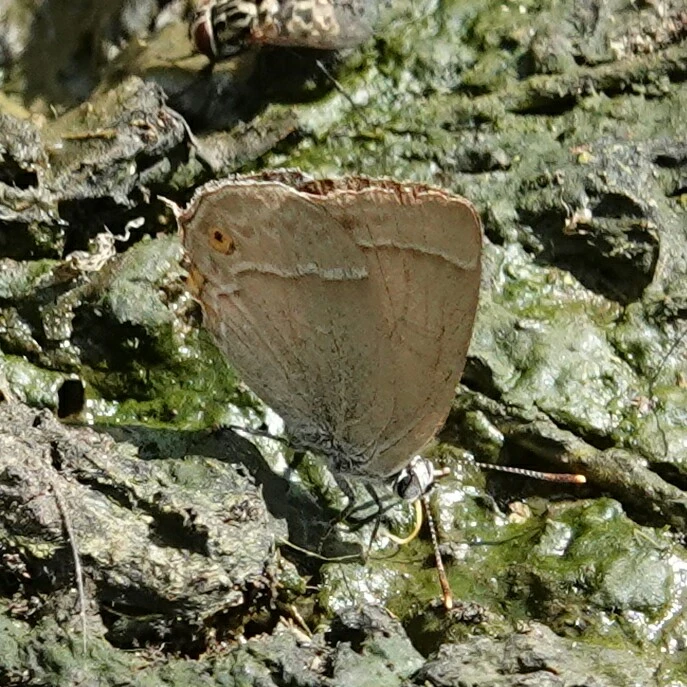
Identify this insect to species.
Favonius quercus (also Quercusia quercus)
